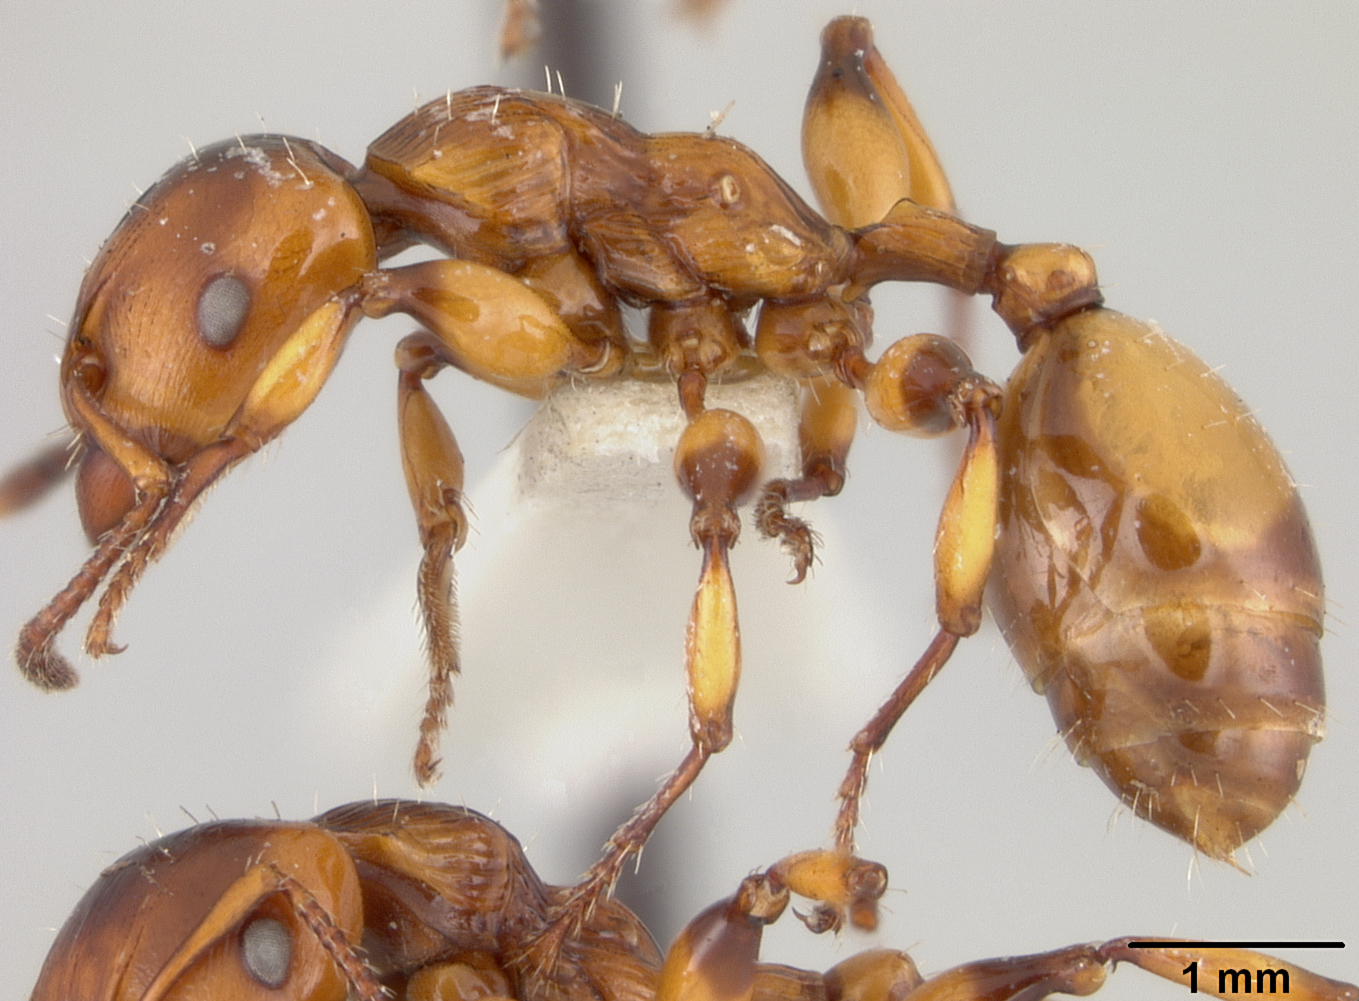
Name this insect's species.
Podomyrma basalis
